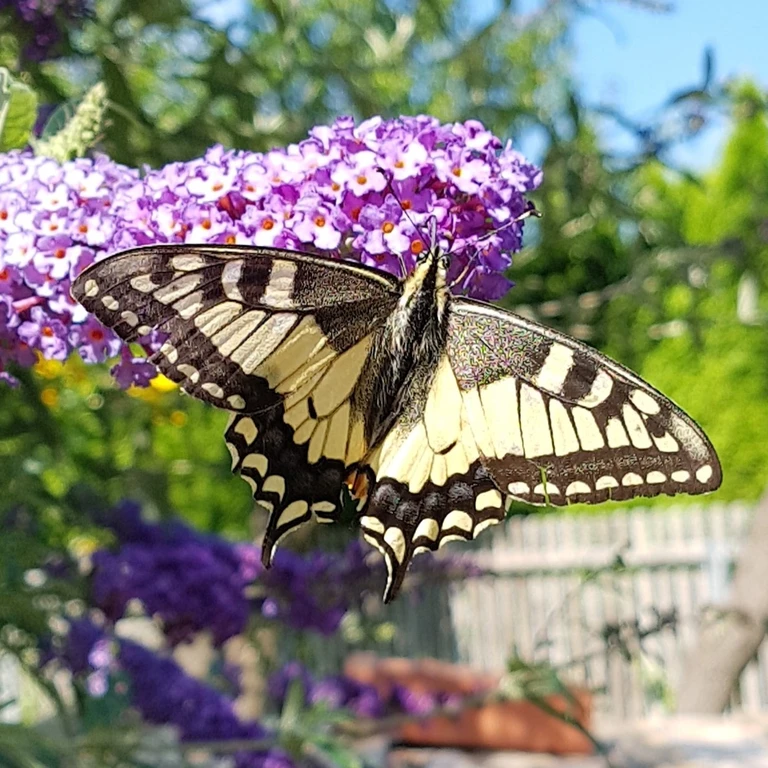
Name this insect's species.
Papilio machaon
